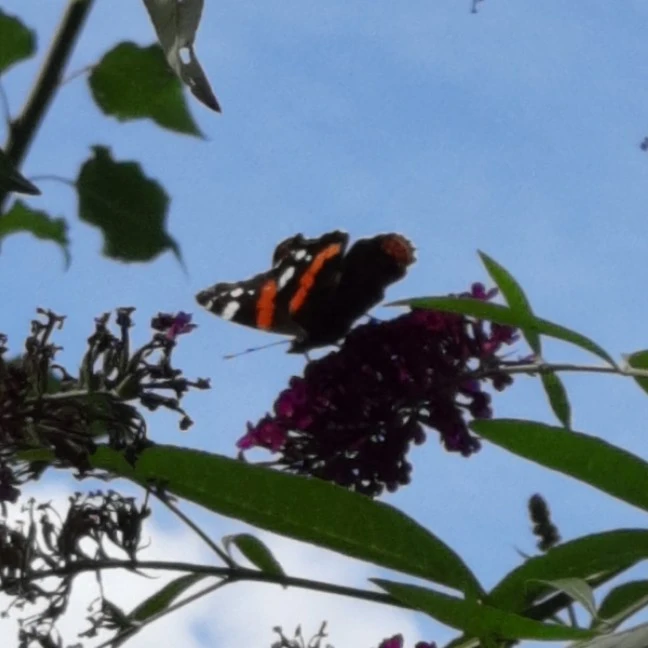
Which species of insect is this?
Vanessa atalanta
